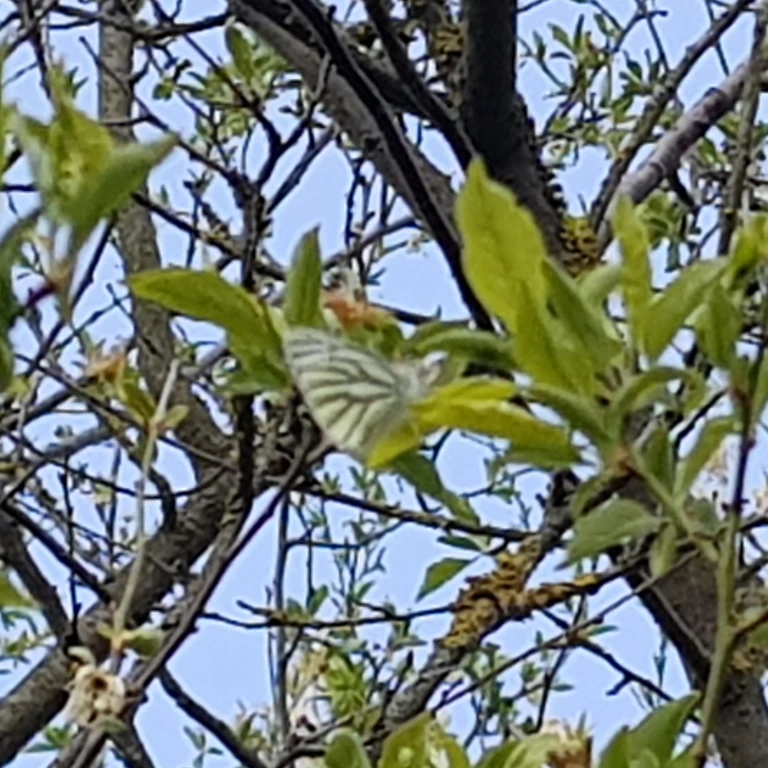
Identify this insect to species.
Pieris napi
